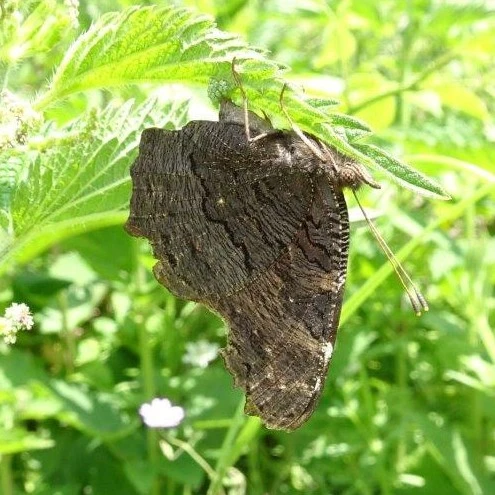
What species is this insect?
Aglais io
